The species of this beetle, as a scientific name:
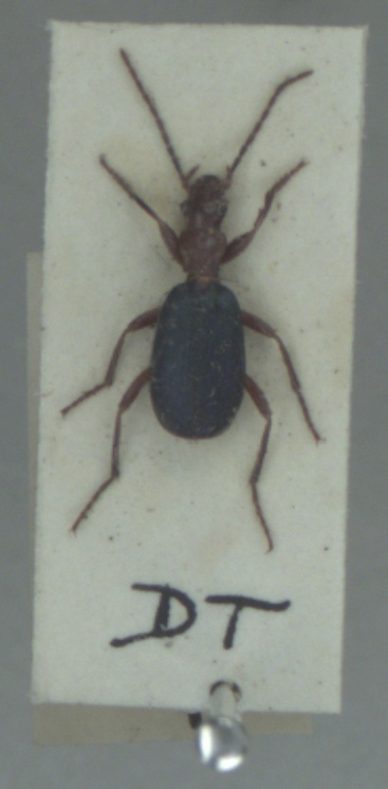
Brachinus crepitans
